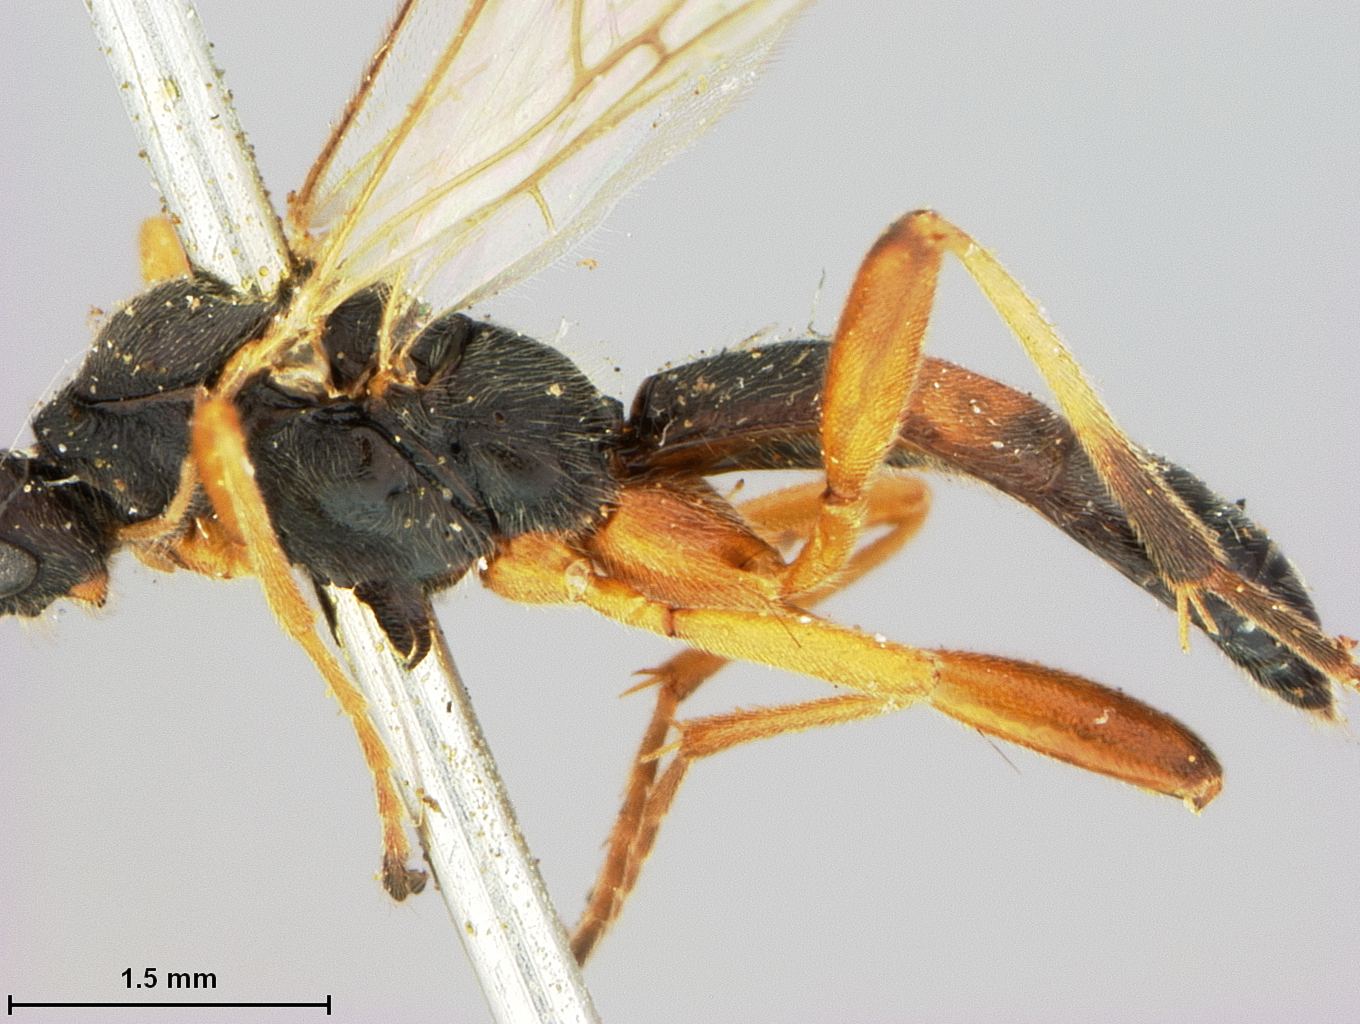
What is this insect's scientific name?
Rogas harrimani
